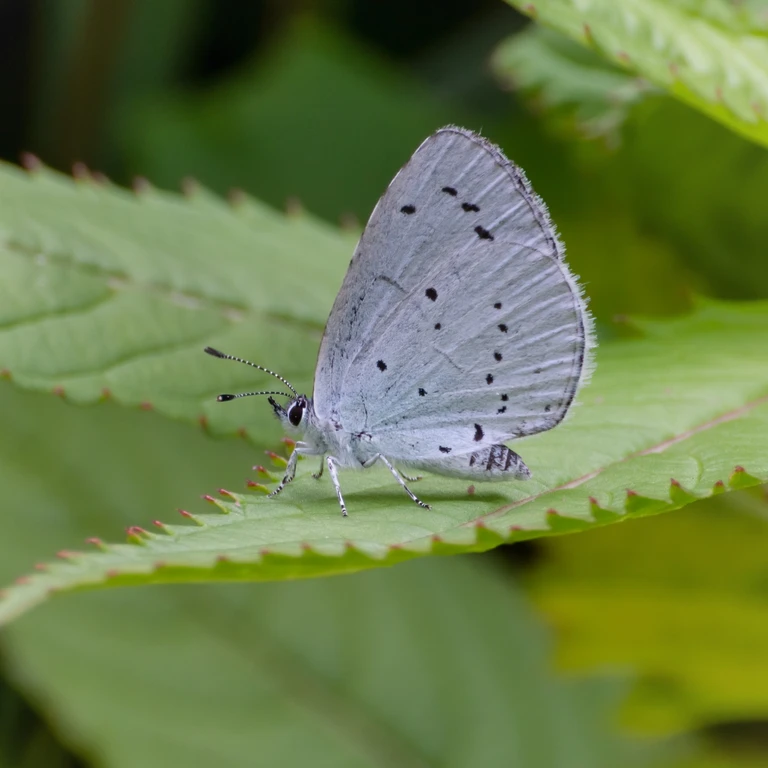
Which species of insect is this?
Celastrina argiolus
